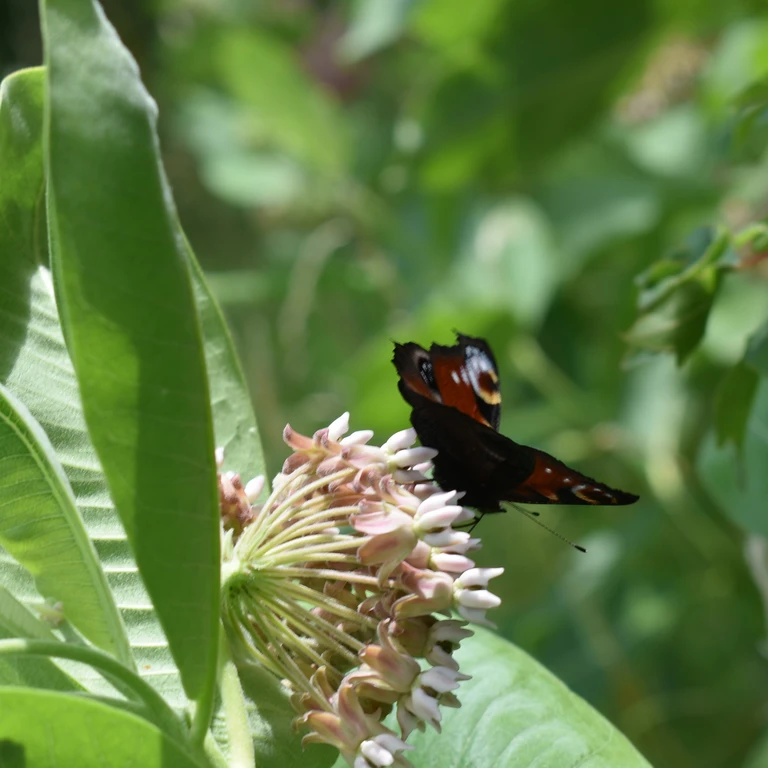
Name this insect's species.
Aglais io
